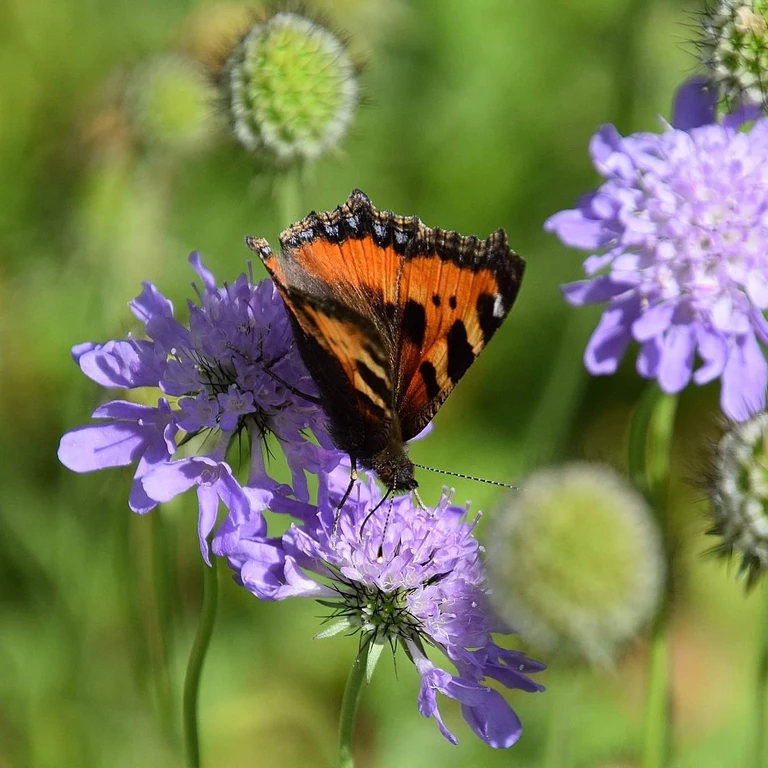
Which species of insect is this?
Aglais urticae
